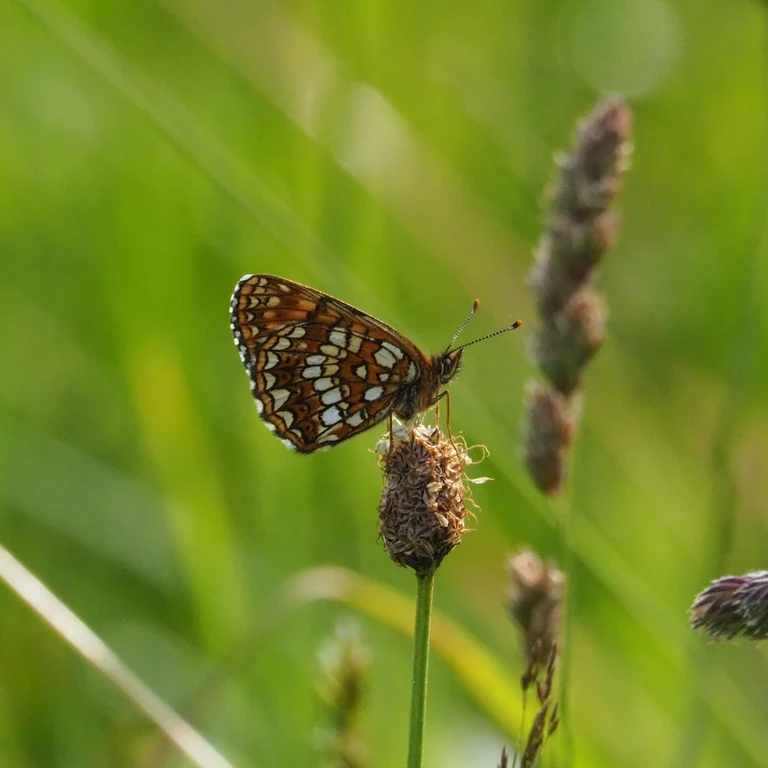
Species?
Melitaea diamina
